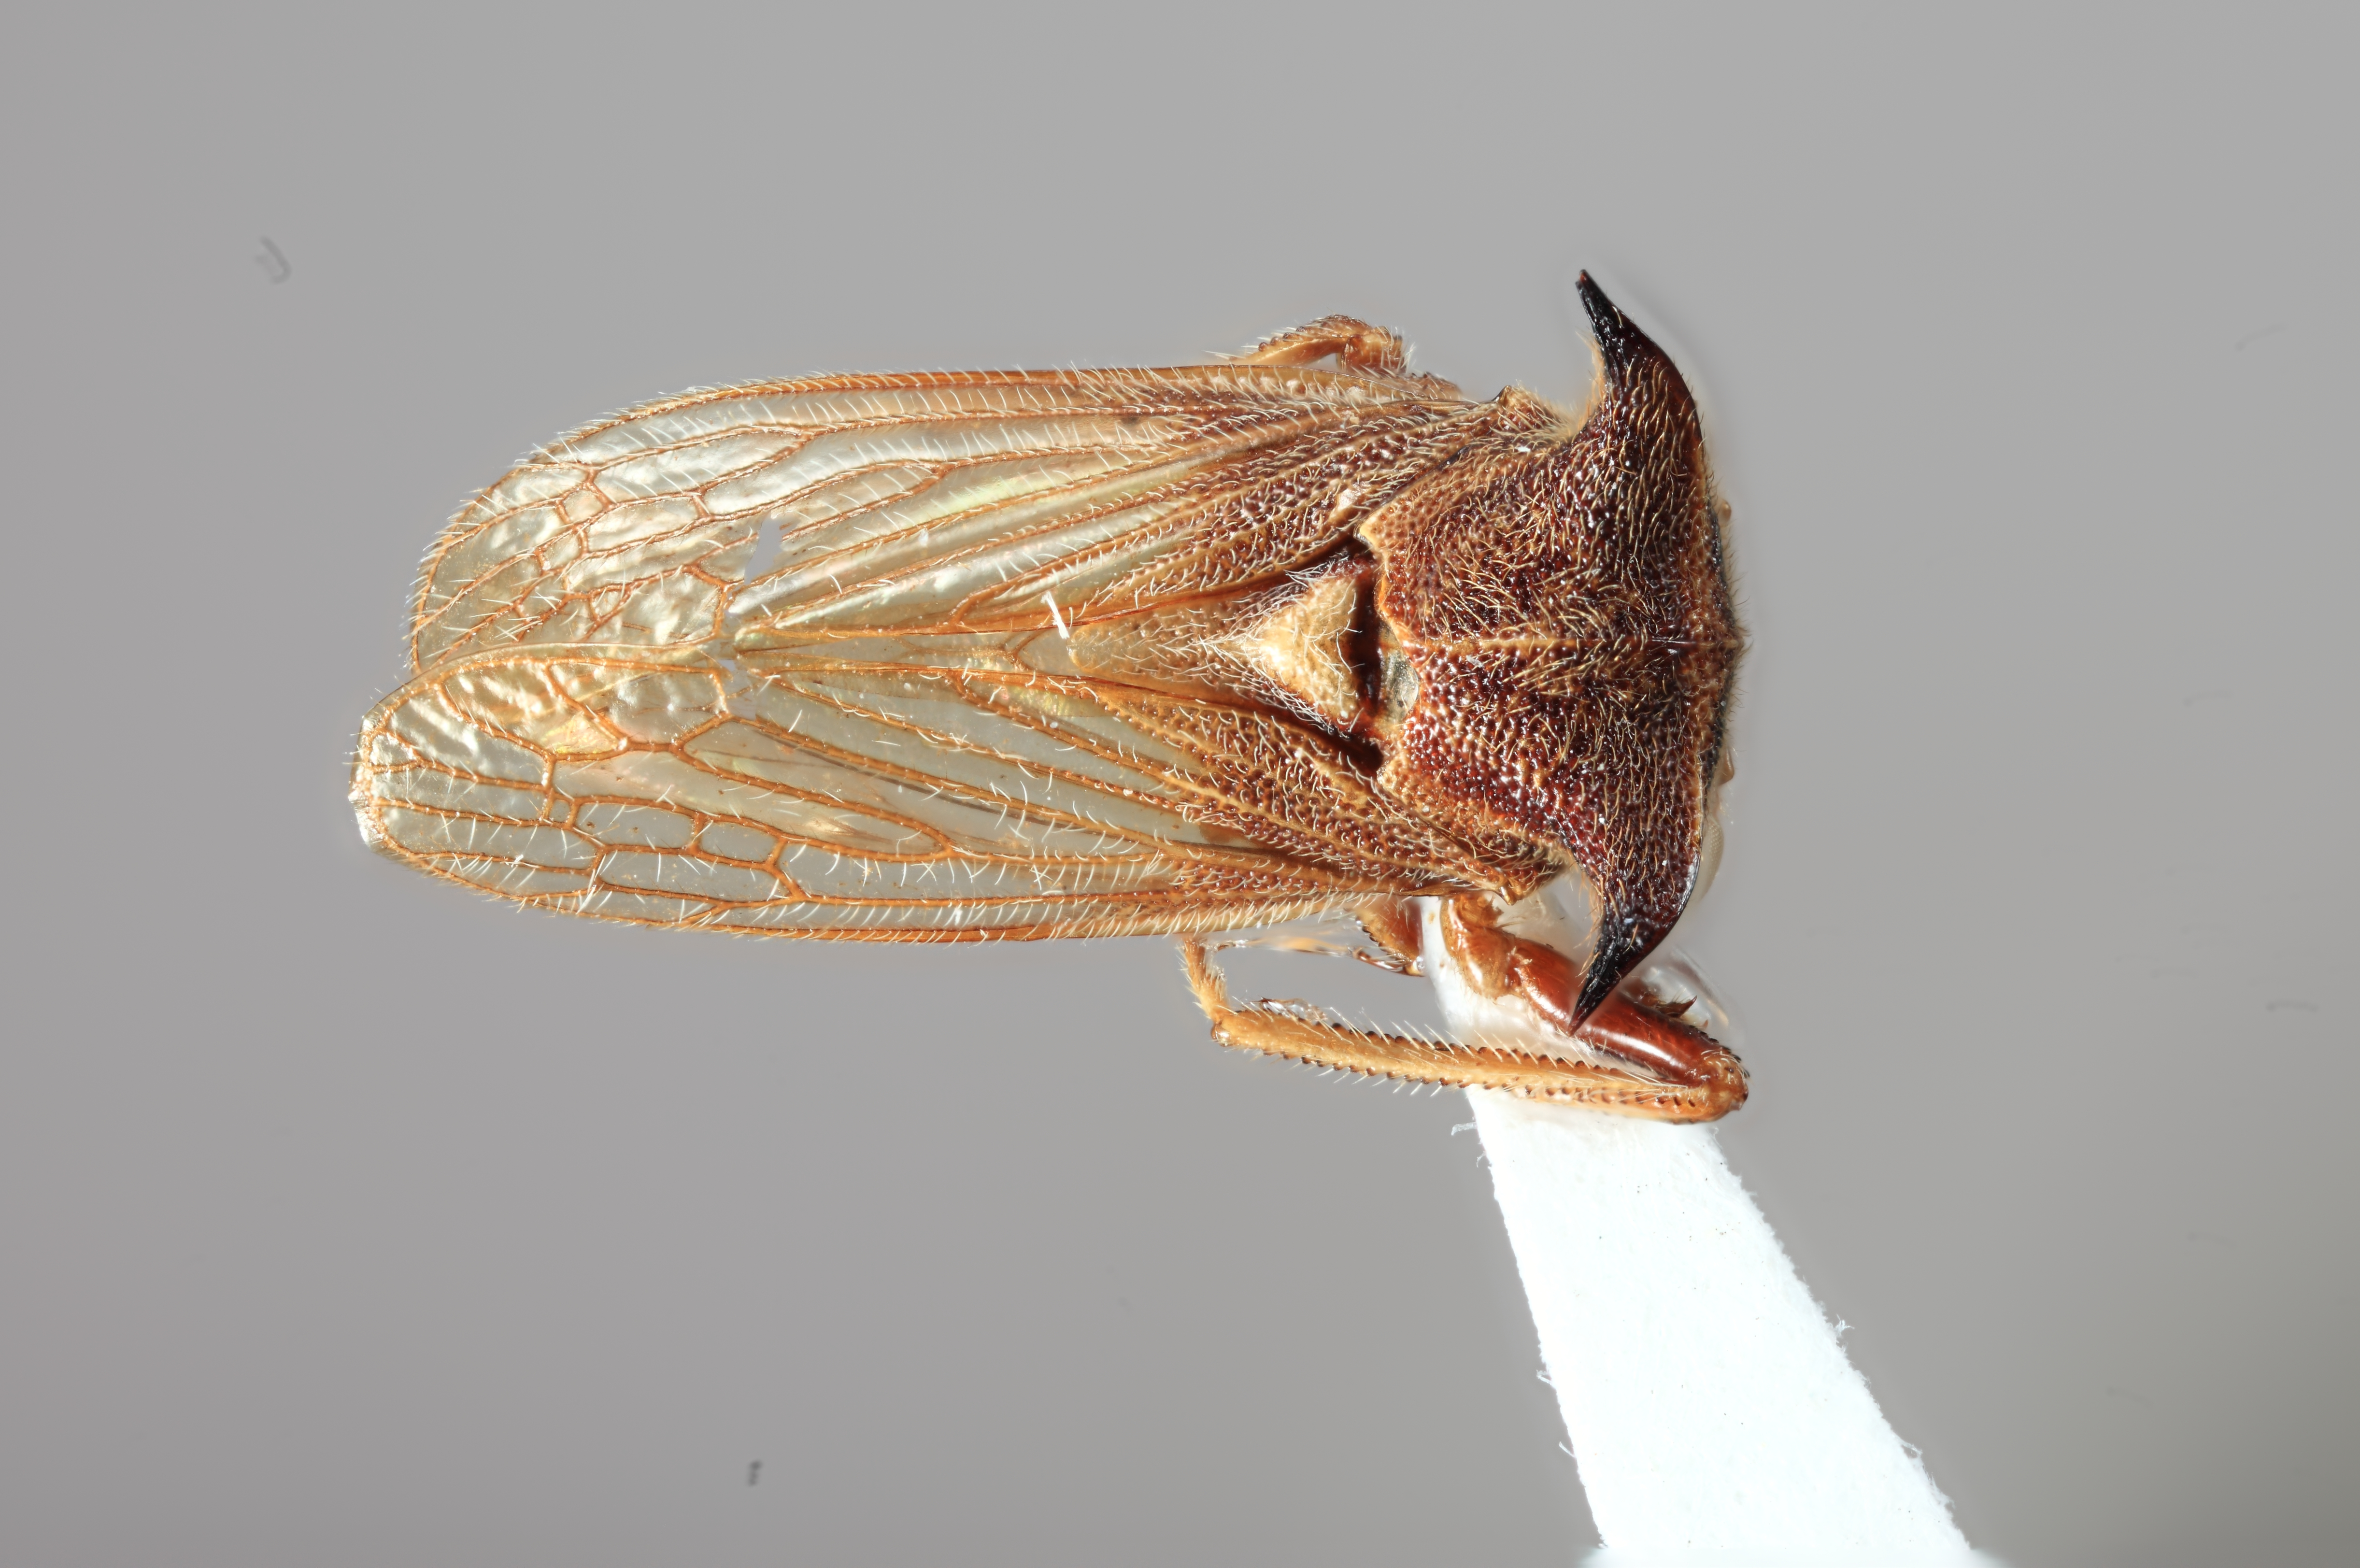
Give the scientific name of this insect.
Tolania histria
